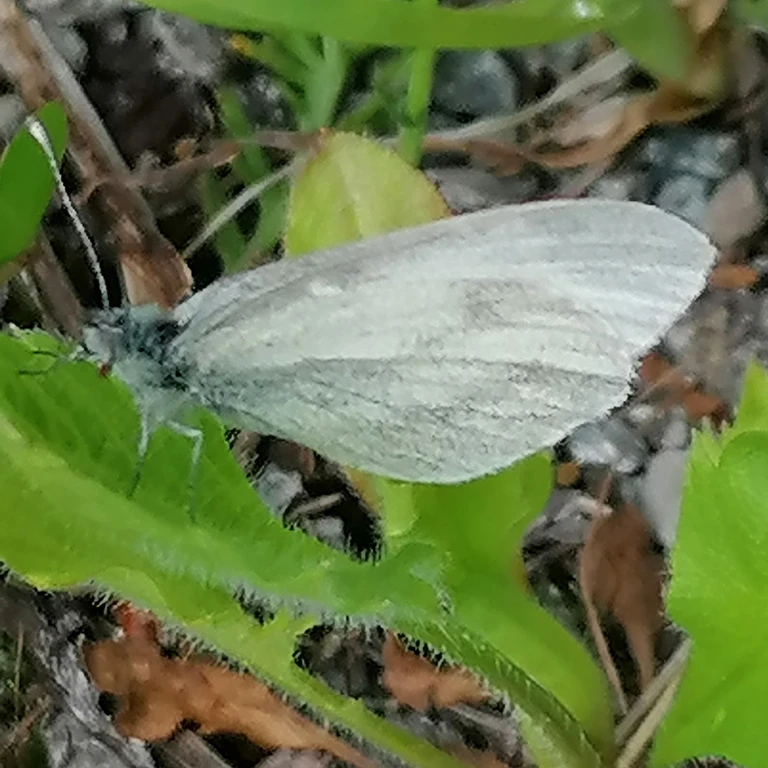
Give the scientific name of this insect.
Leptidea sinapis/juvernica
